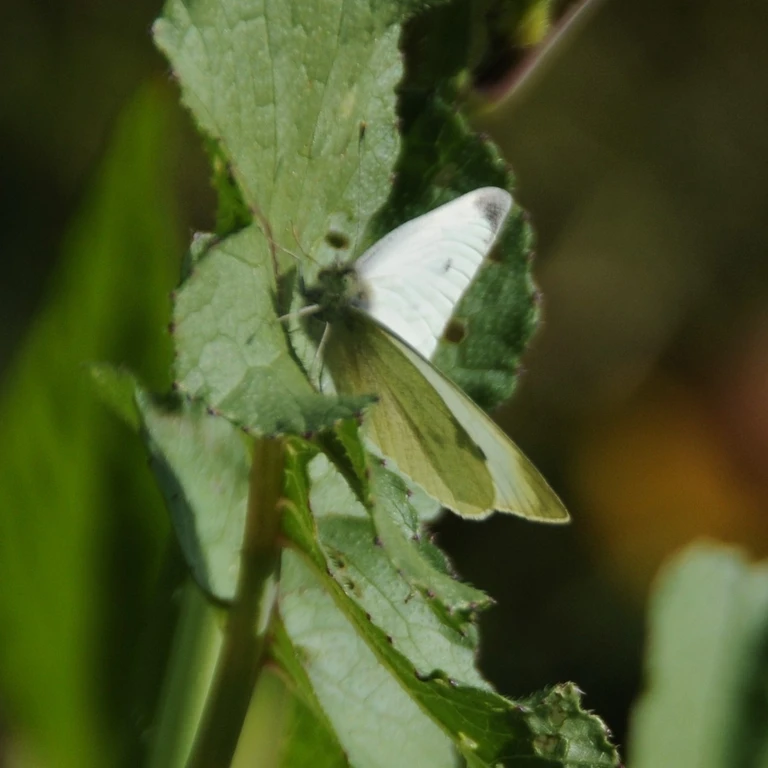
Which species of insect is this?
Pieris rapae
